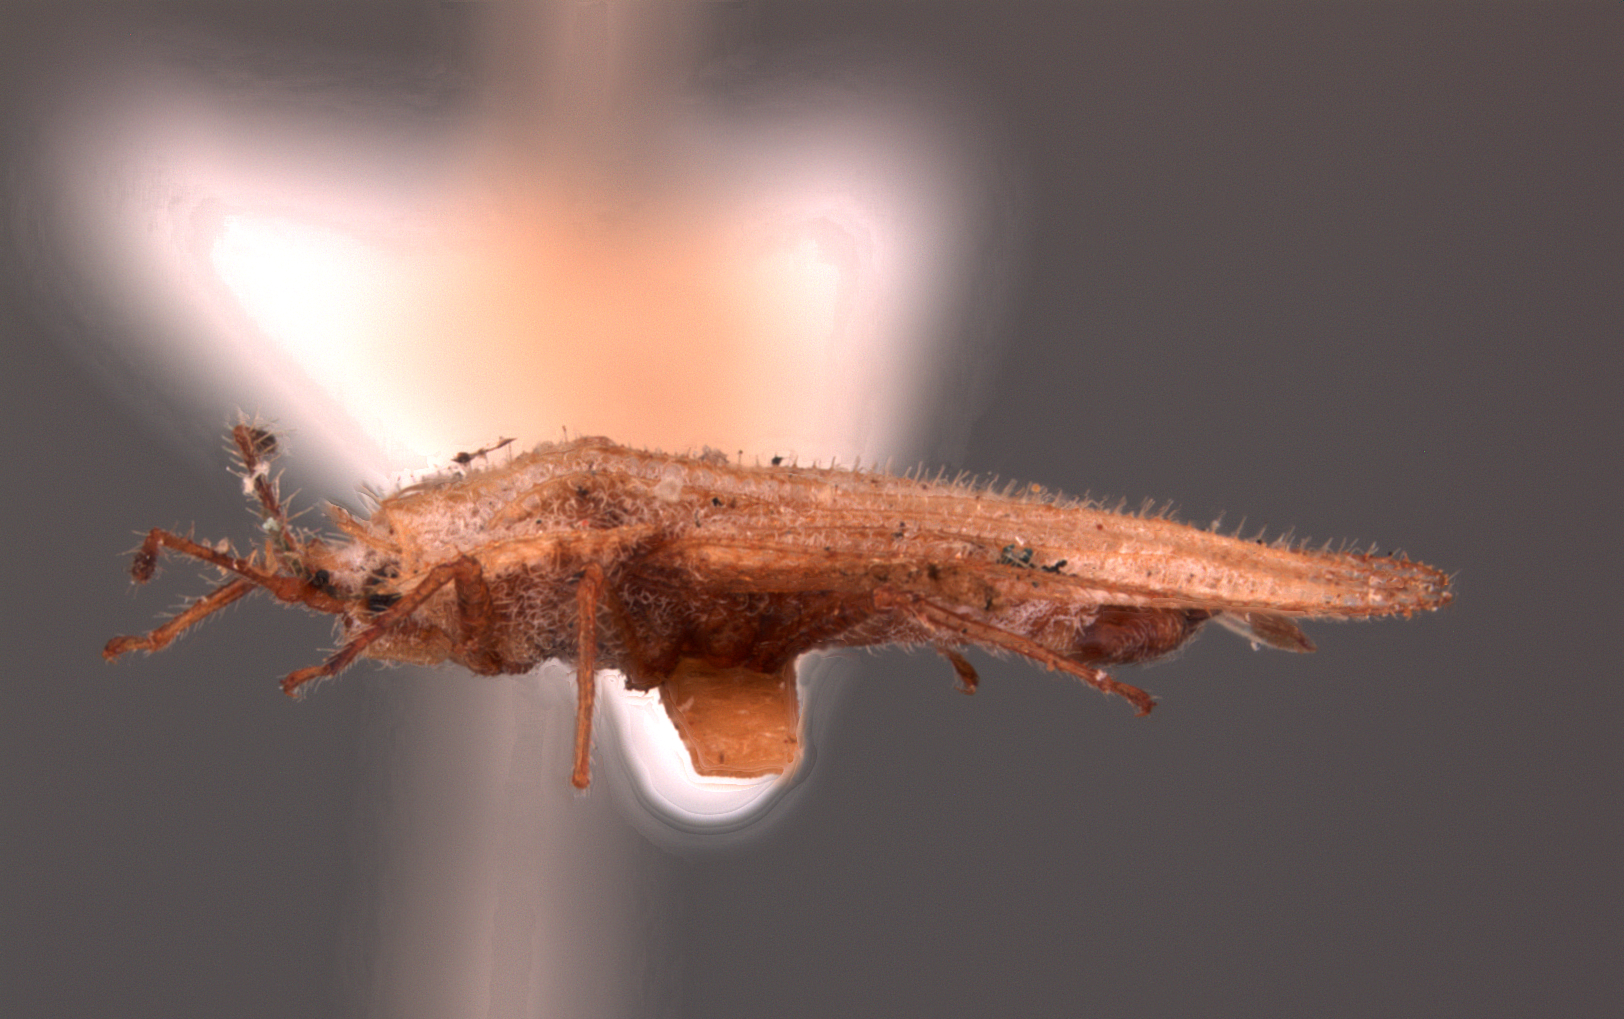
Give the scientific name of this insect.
Tingis buddleiae
